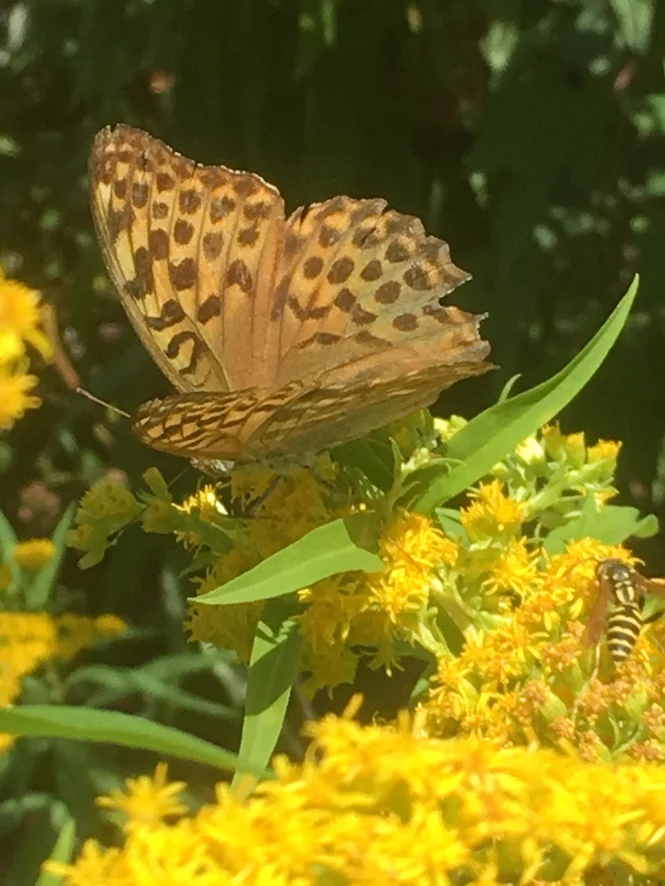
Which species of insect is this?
Argynnis paphia
